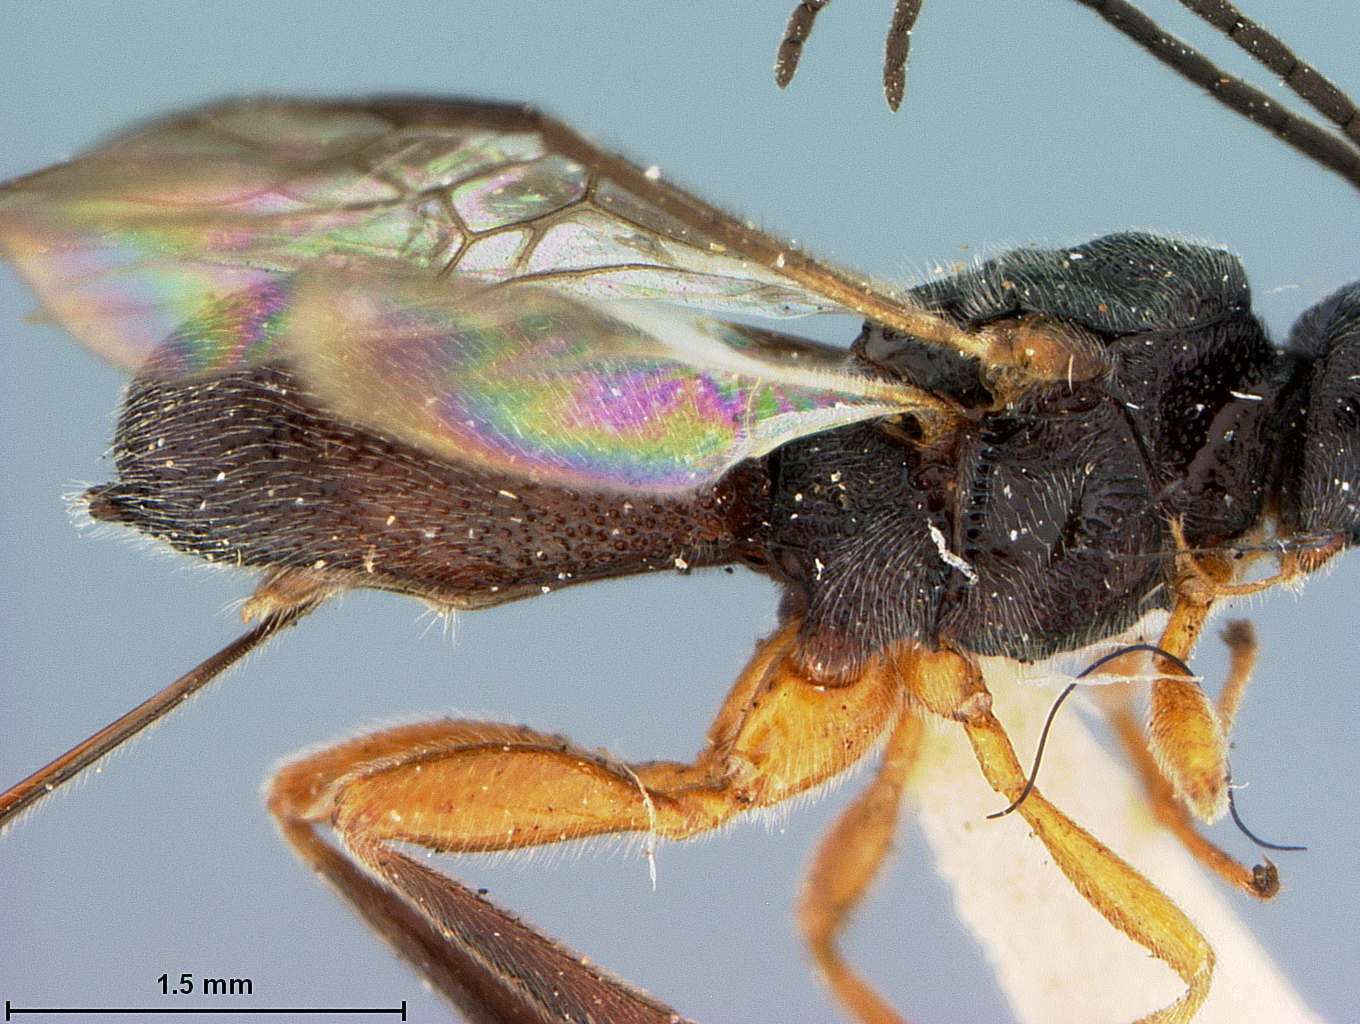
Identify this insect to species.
Urosigalphus rufus
